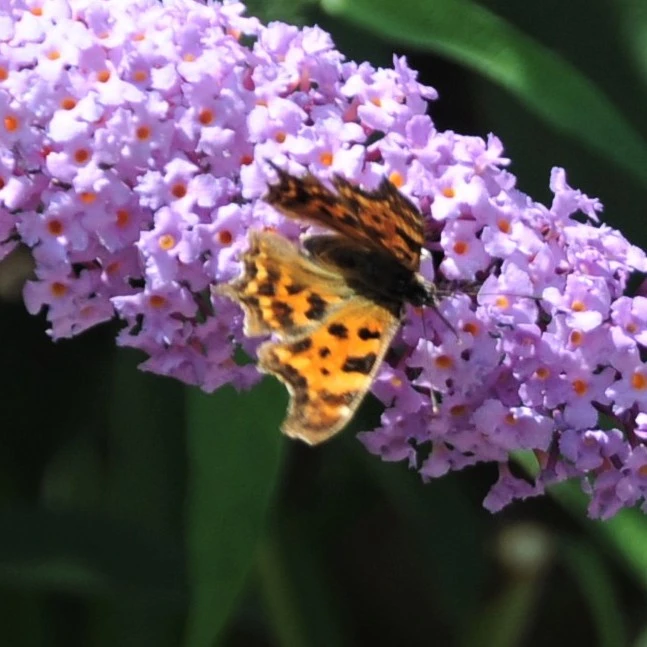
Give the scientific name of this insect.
Polygonia c-album
